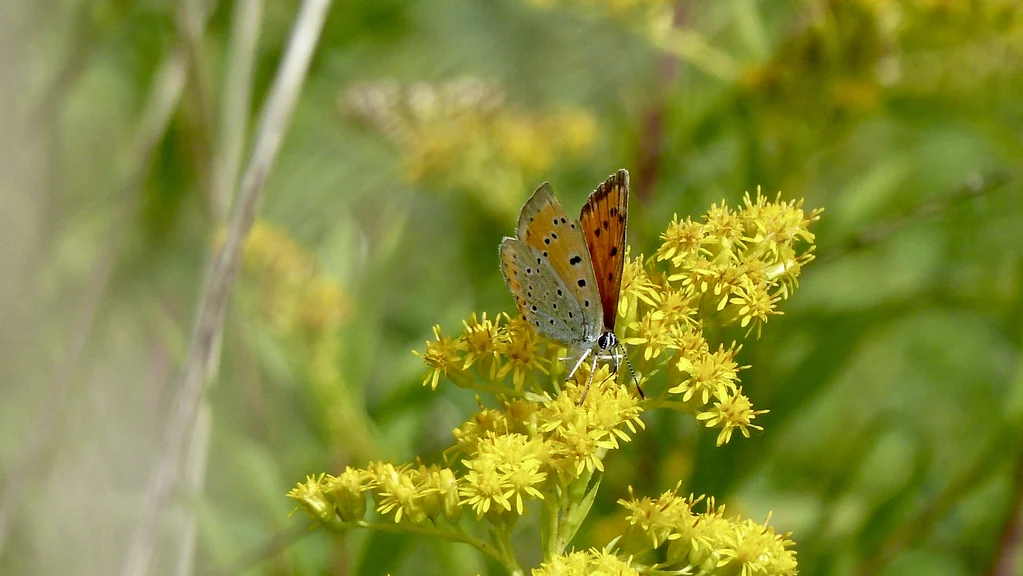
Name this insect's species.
Lycaena dispar
